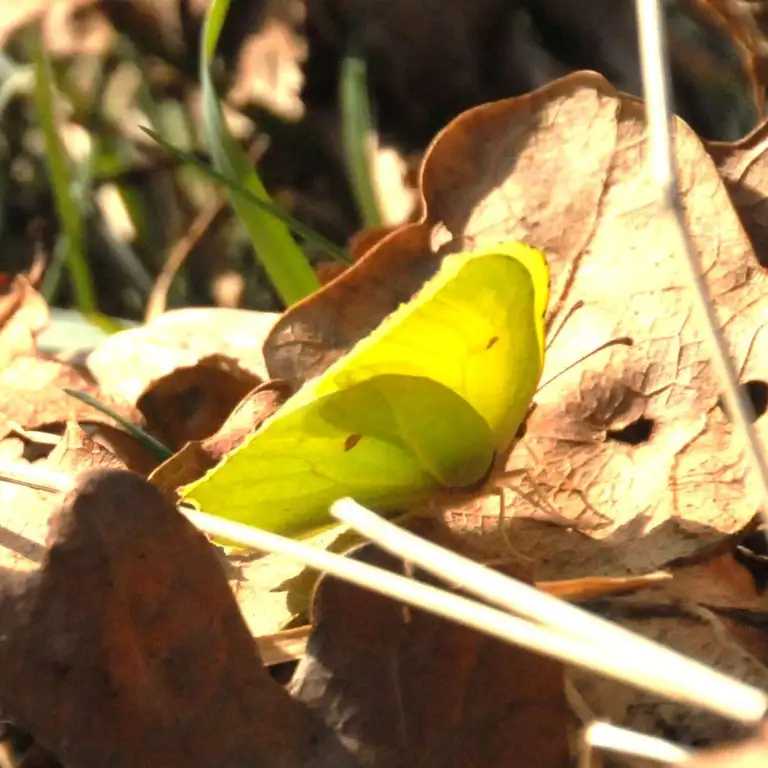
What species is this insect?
Gonepteryx rhamni
